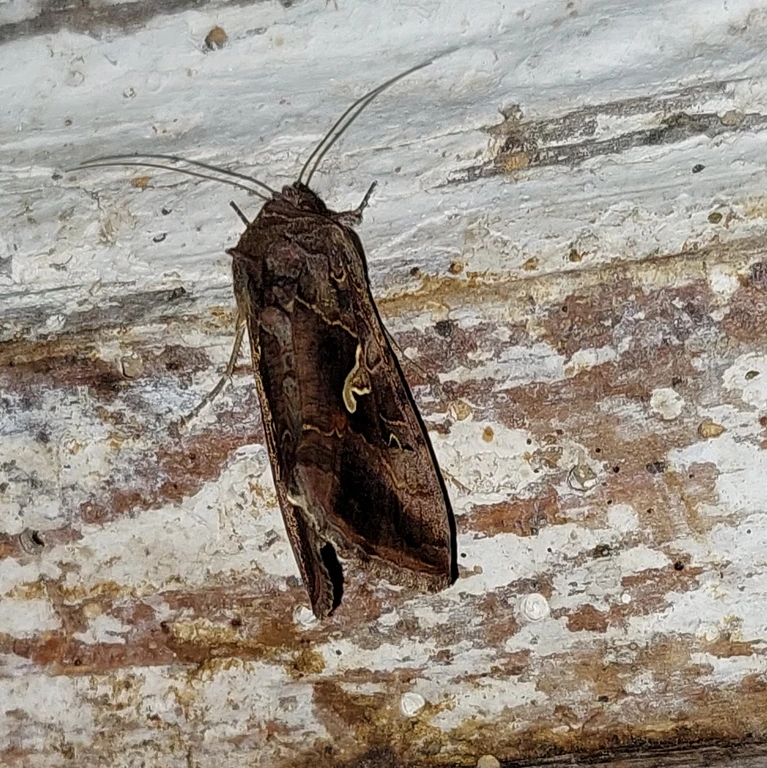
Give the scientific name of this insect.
Autographa gamma
